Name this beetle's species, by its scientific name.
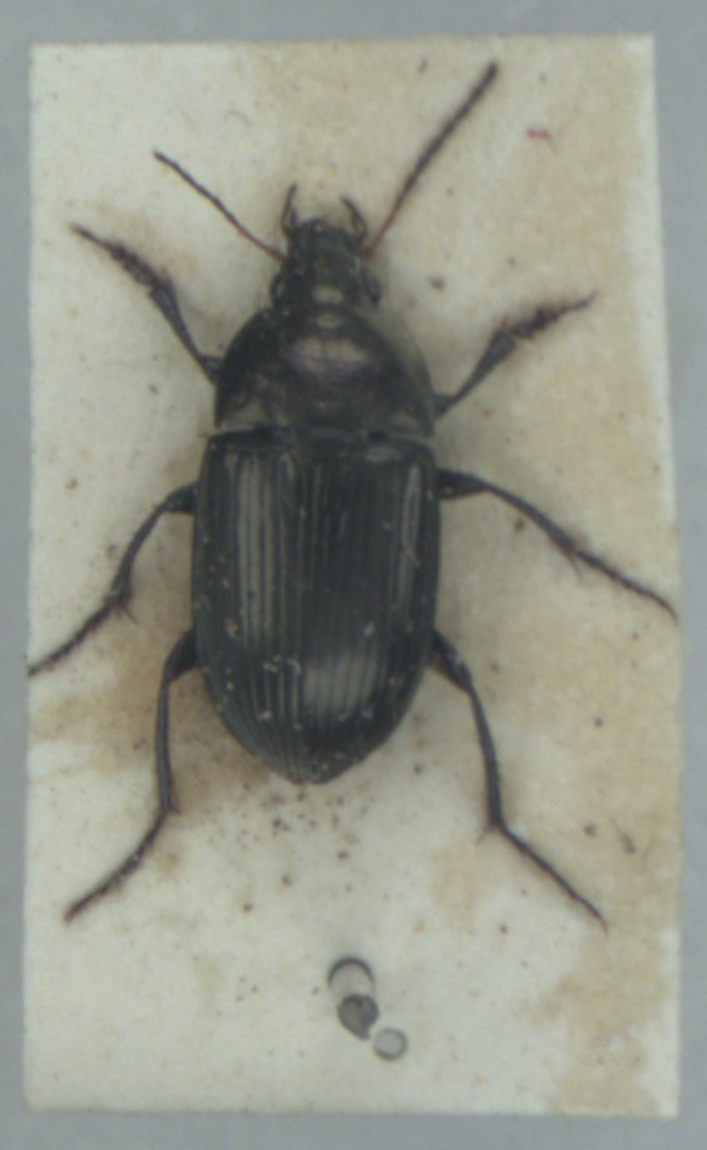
Amara ovata
